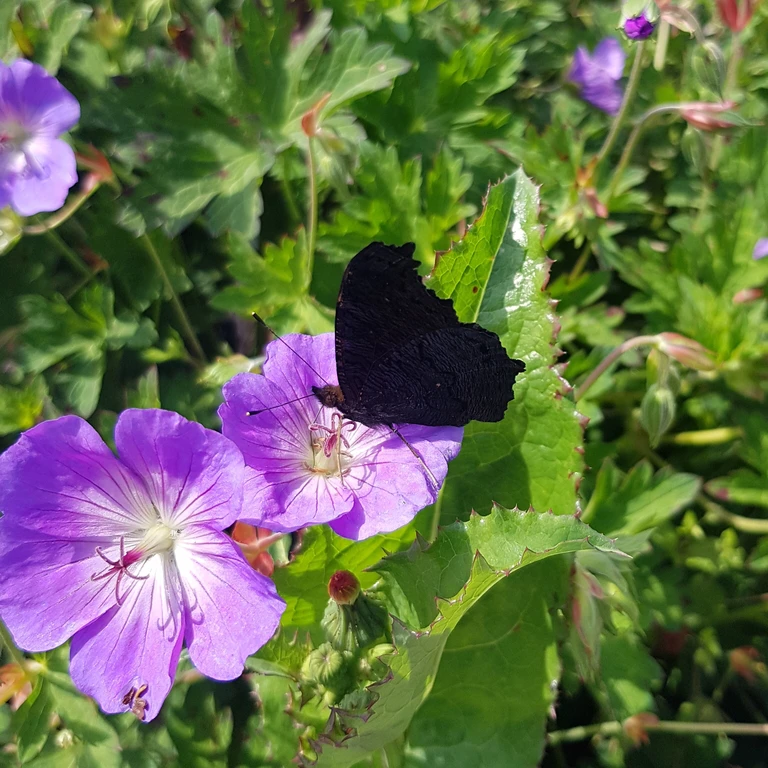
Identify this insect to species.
Aglais io
